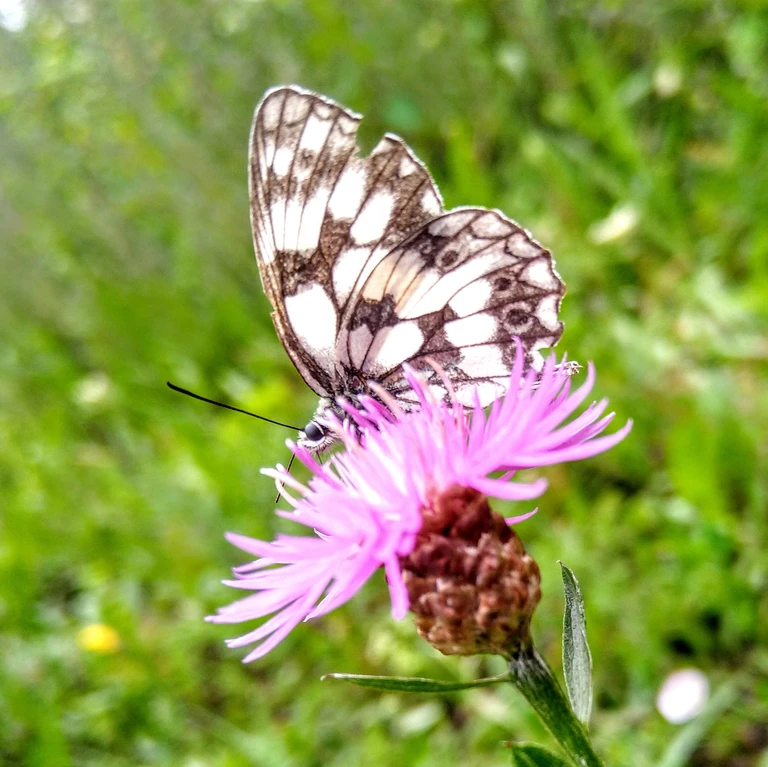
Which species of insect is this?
Melanargia galathea
